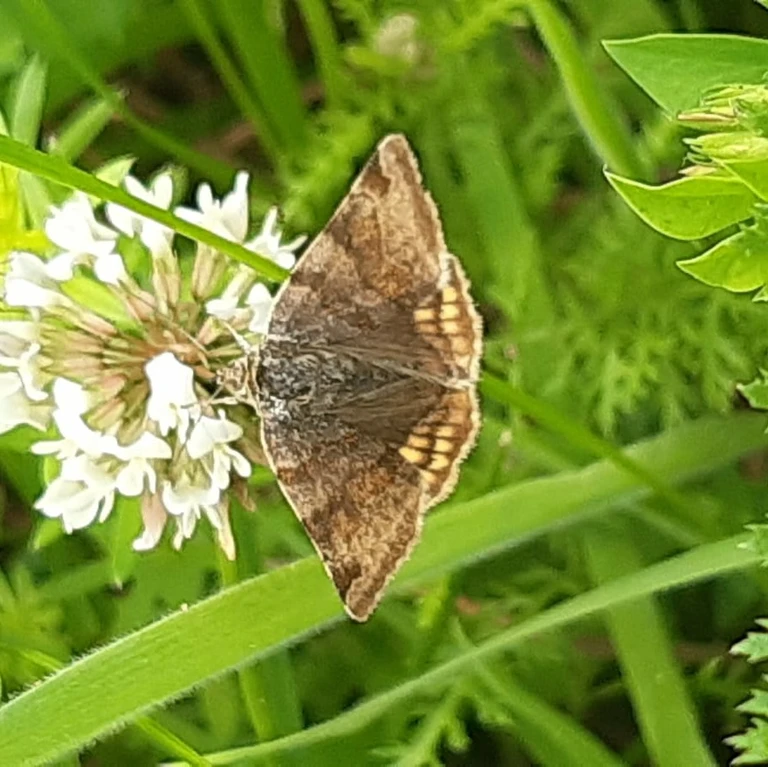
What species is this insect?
Euclidia glyphica
